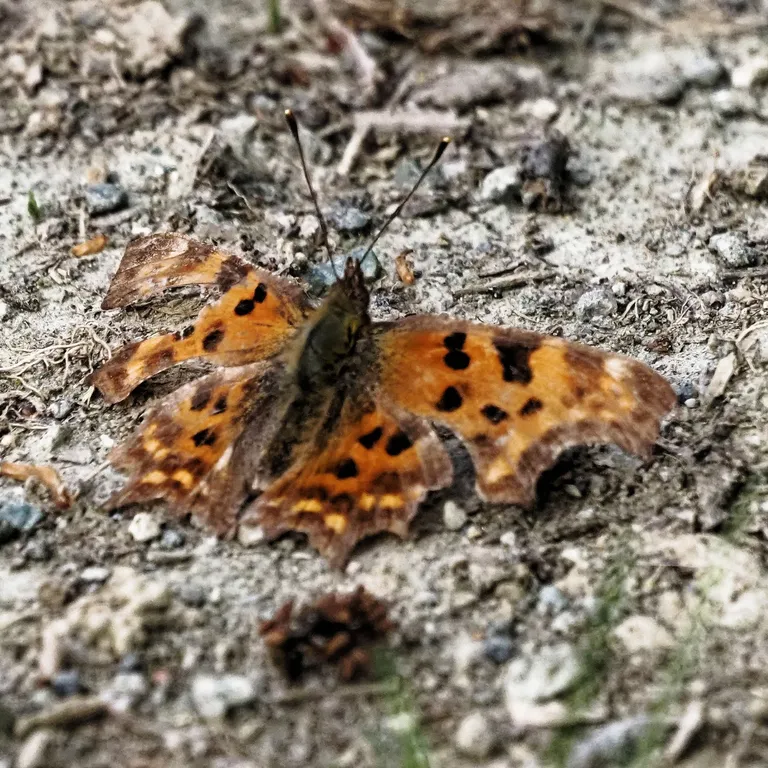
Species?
Polygonia c-album
